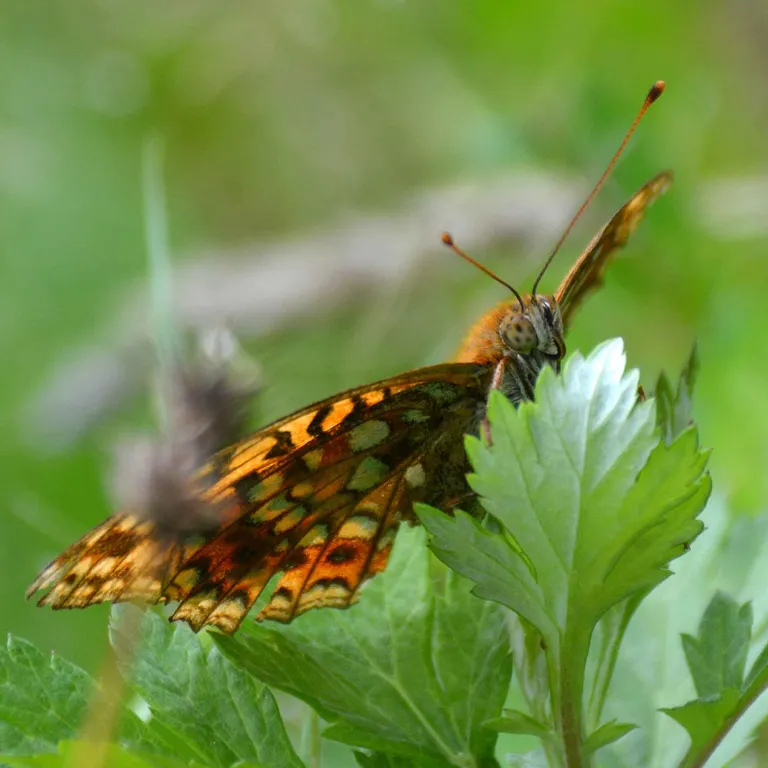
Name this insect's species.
Fabriciana adippe
